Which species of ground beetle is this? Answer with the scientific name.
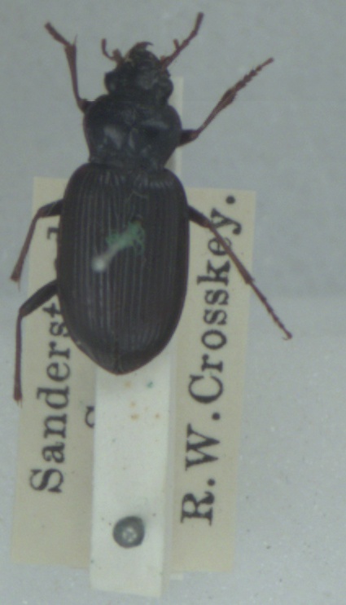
Nebria brevicollis
